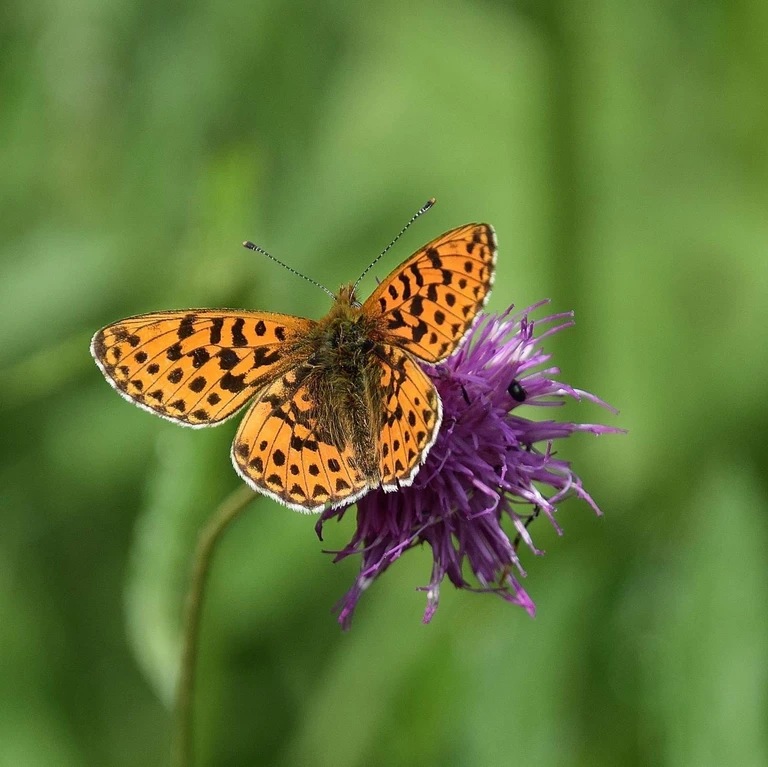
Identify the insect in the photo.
Boloria euphrosyne (also Clossiana euphrosyne)
